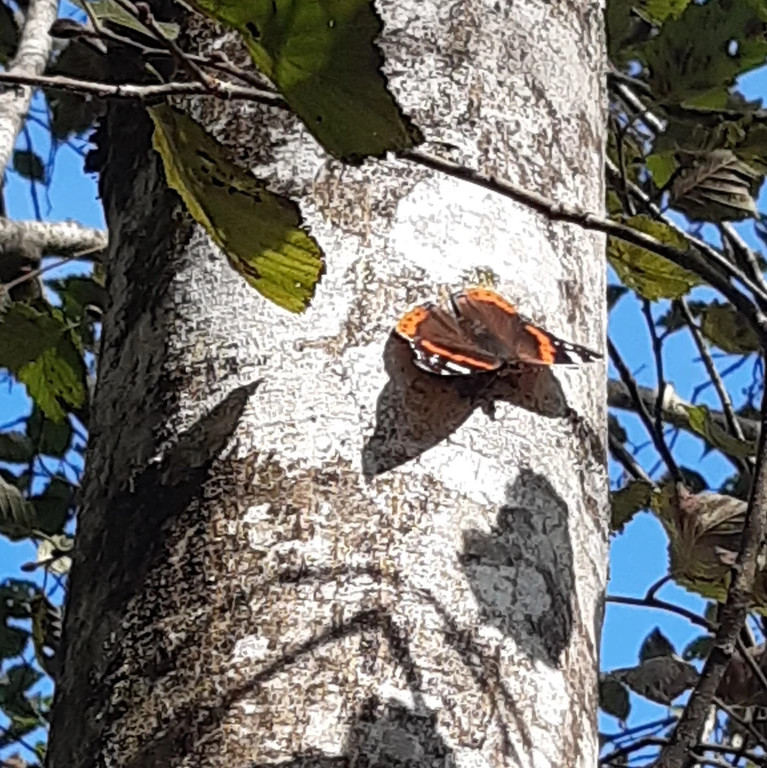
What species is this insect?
Vanessa atalanta
